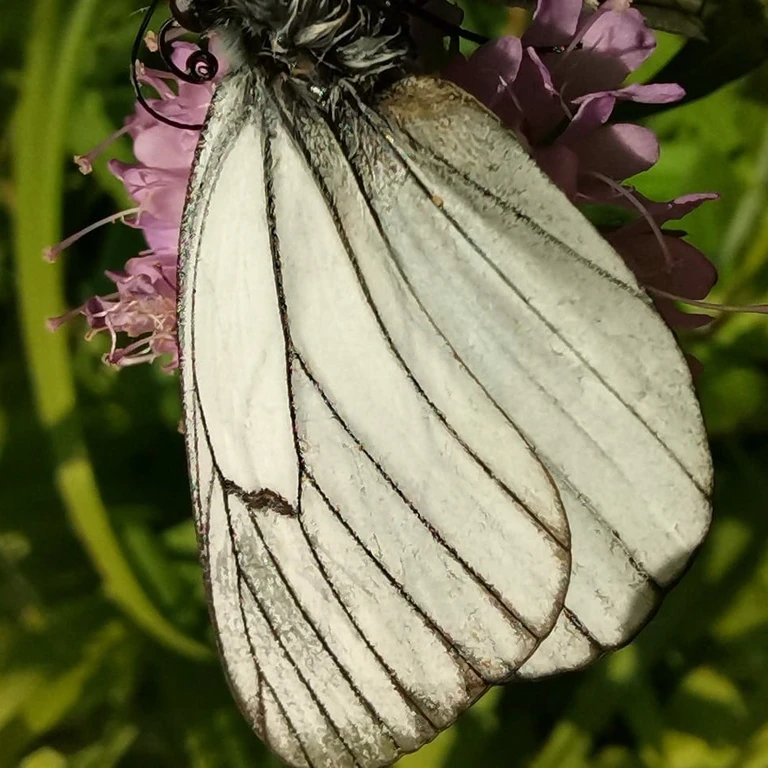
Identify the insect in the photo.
Aporia crataegi
